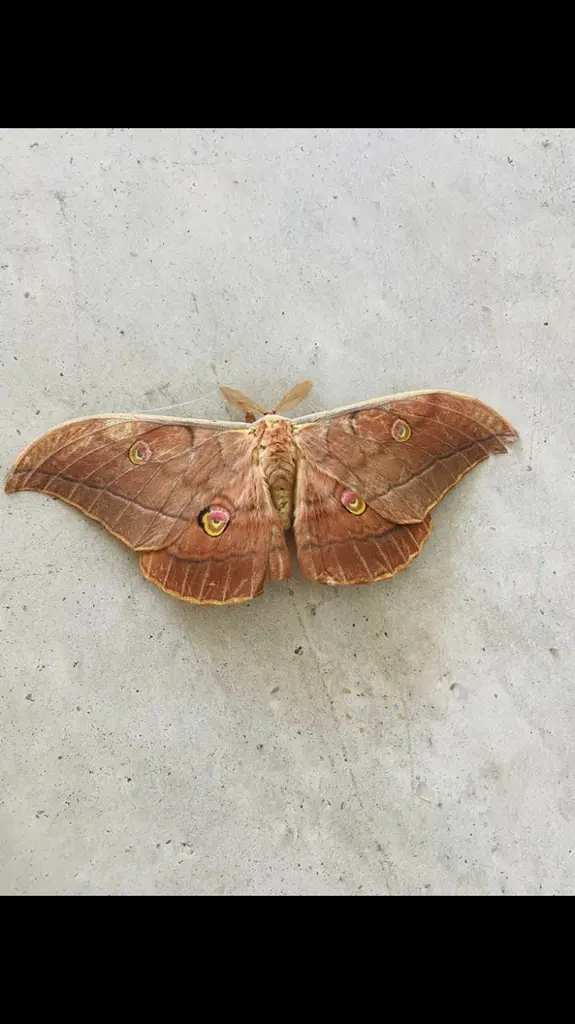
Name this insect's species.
Antheraea yamamai
